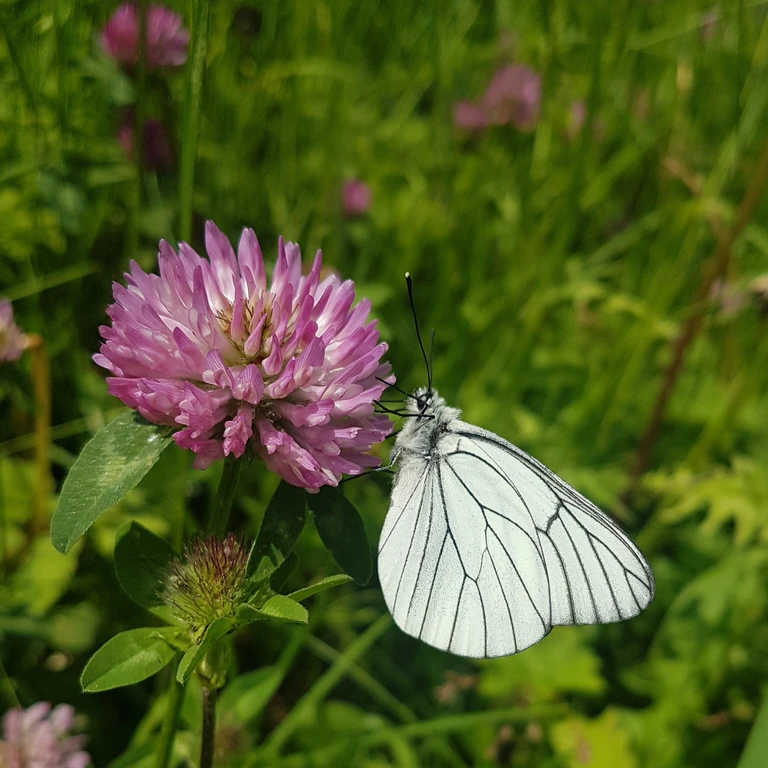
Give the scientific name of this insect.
Aporia crataegi
